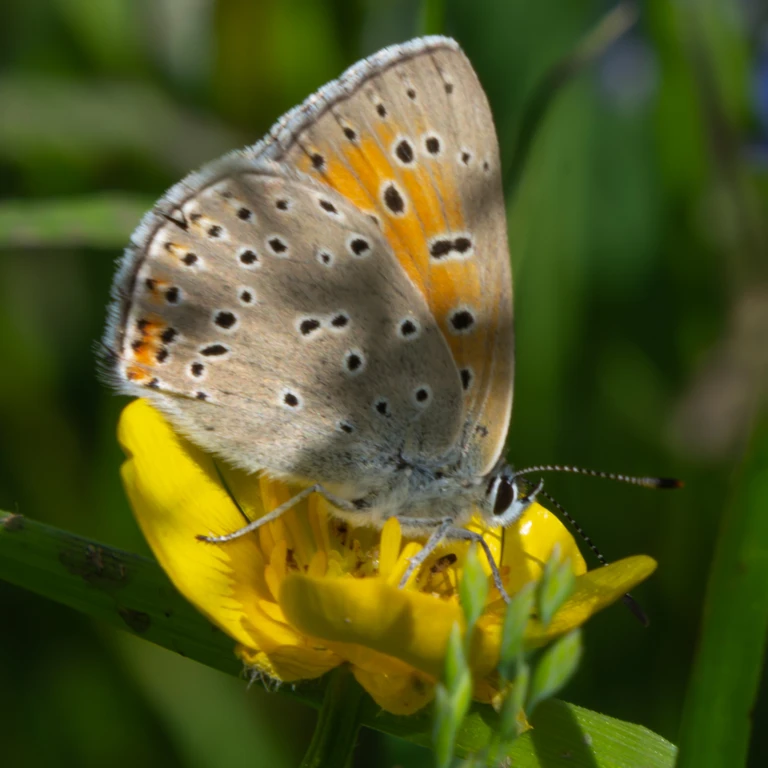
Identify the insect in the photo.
Lycaena hippothoe (also Palaeochrysophanus hippothoe)
